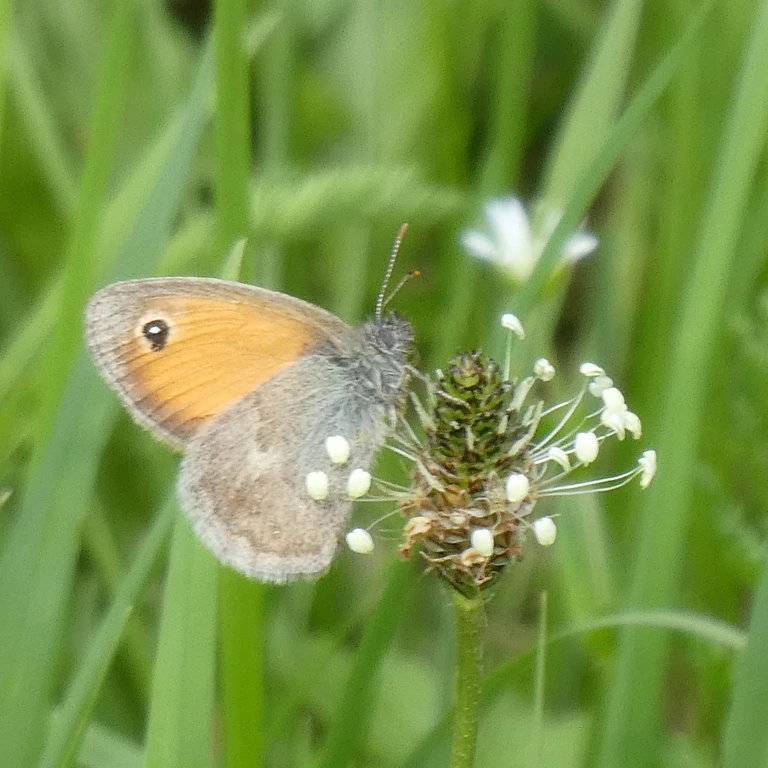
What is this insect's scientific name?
Coenonympha pamphilus
